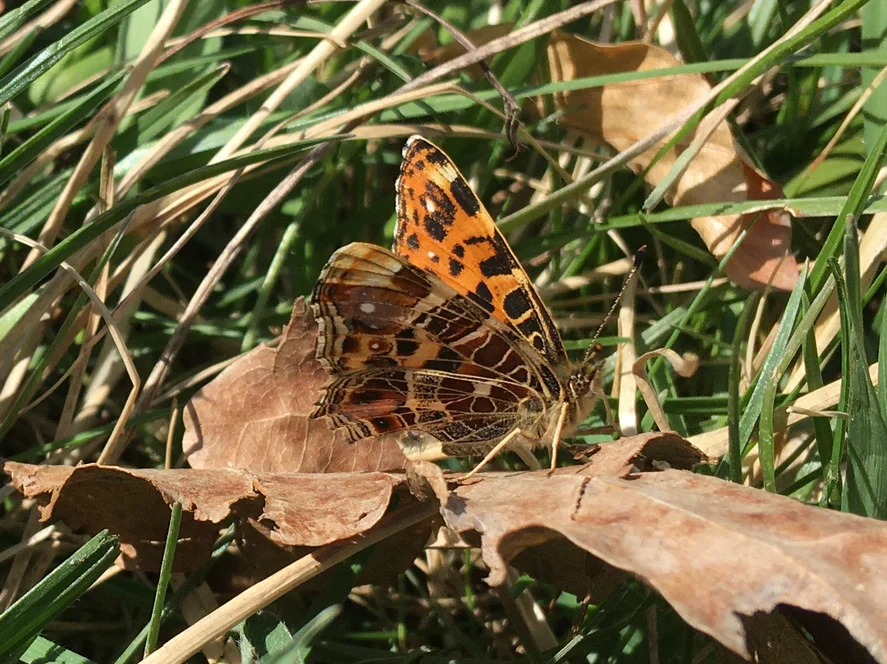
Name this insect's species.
Araschnia levana
